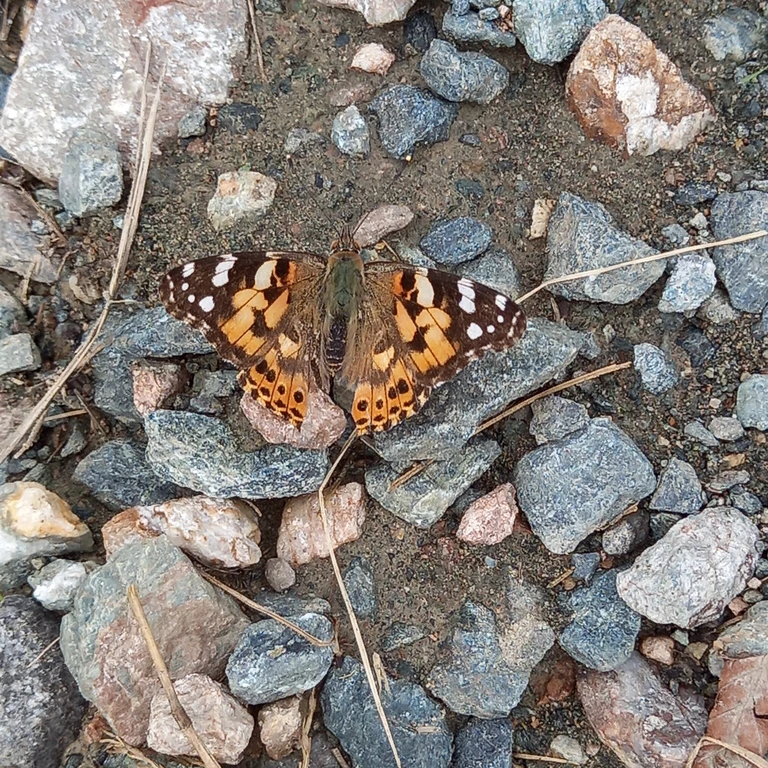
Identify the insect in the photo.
Vanessa cardui
